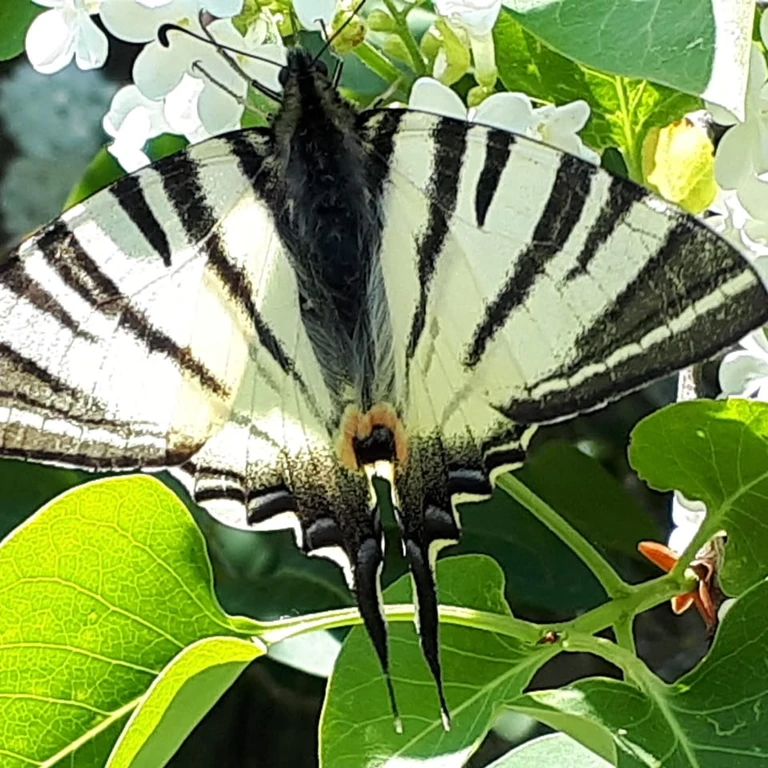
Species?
Iphiclides podalirius
